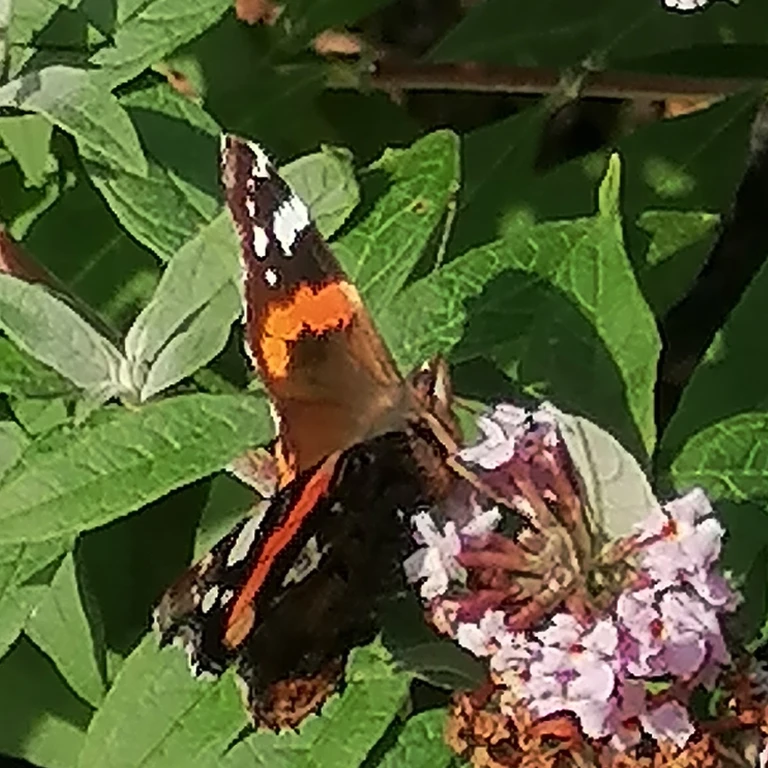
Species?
Vanessa atalanta
